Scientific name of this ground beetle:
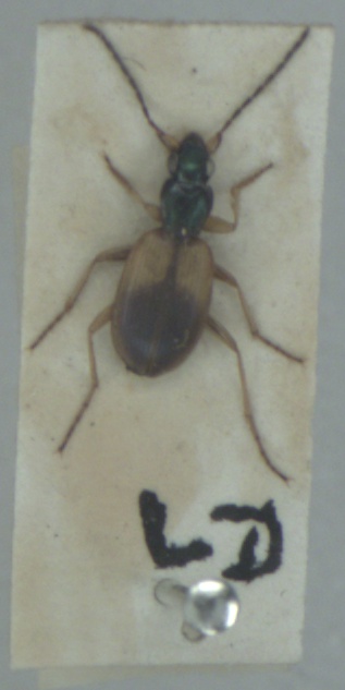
Anchomenus dorsalis
